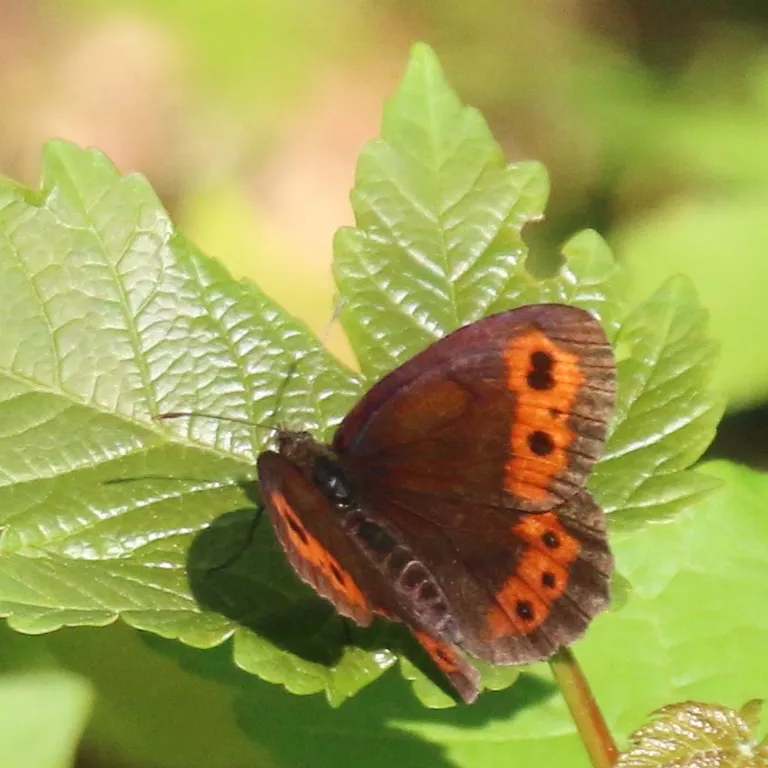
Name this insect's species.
Erebia aethiops
